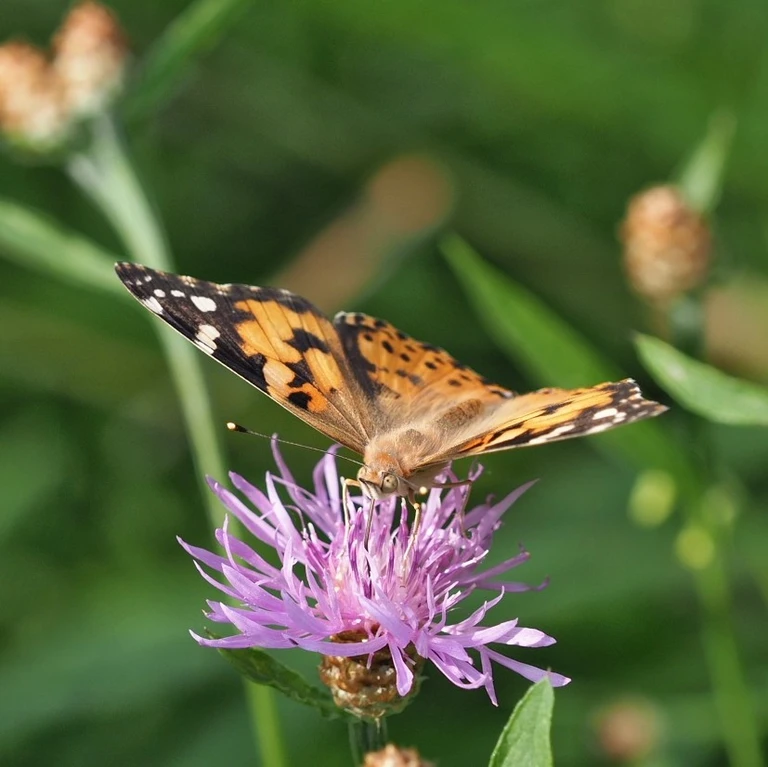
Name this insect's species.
Vanessa cardui
